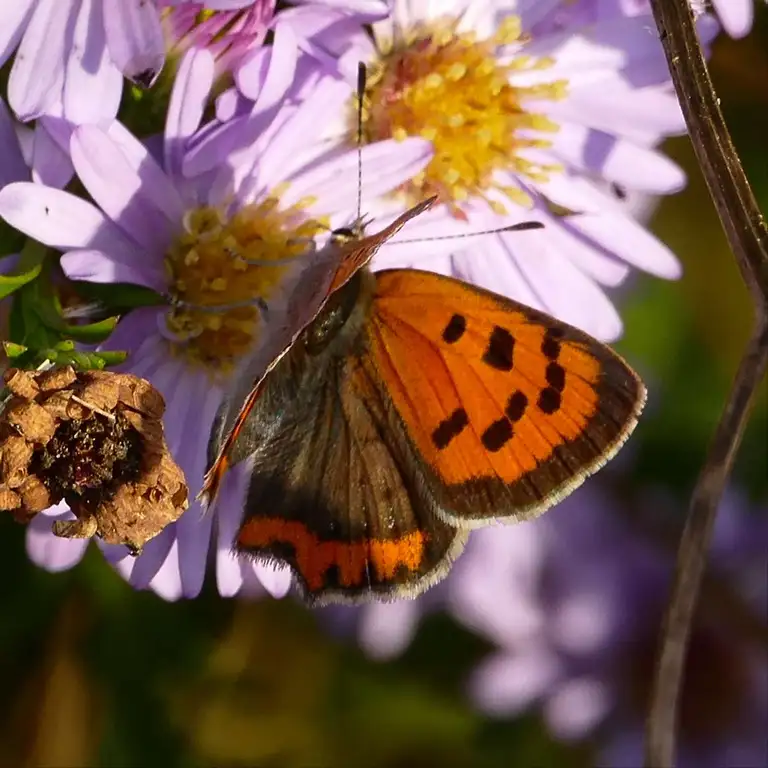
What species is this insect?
Lycaena phlaeas
